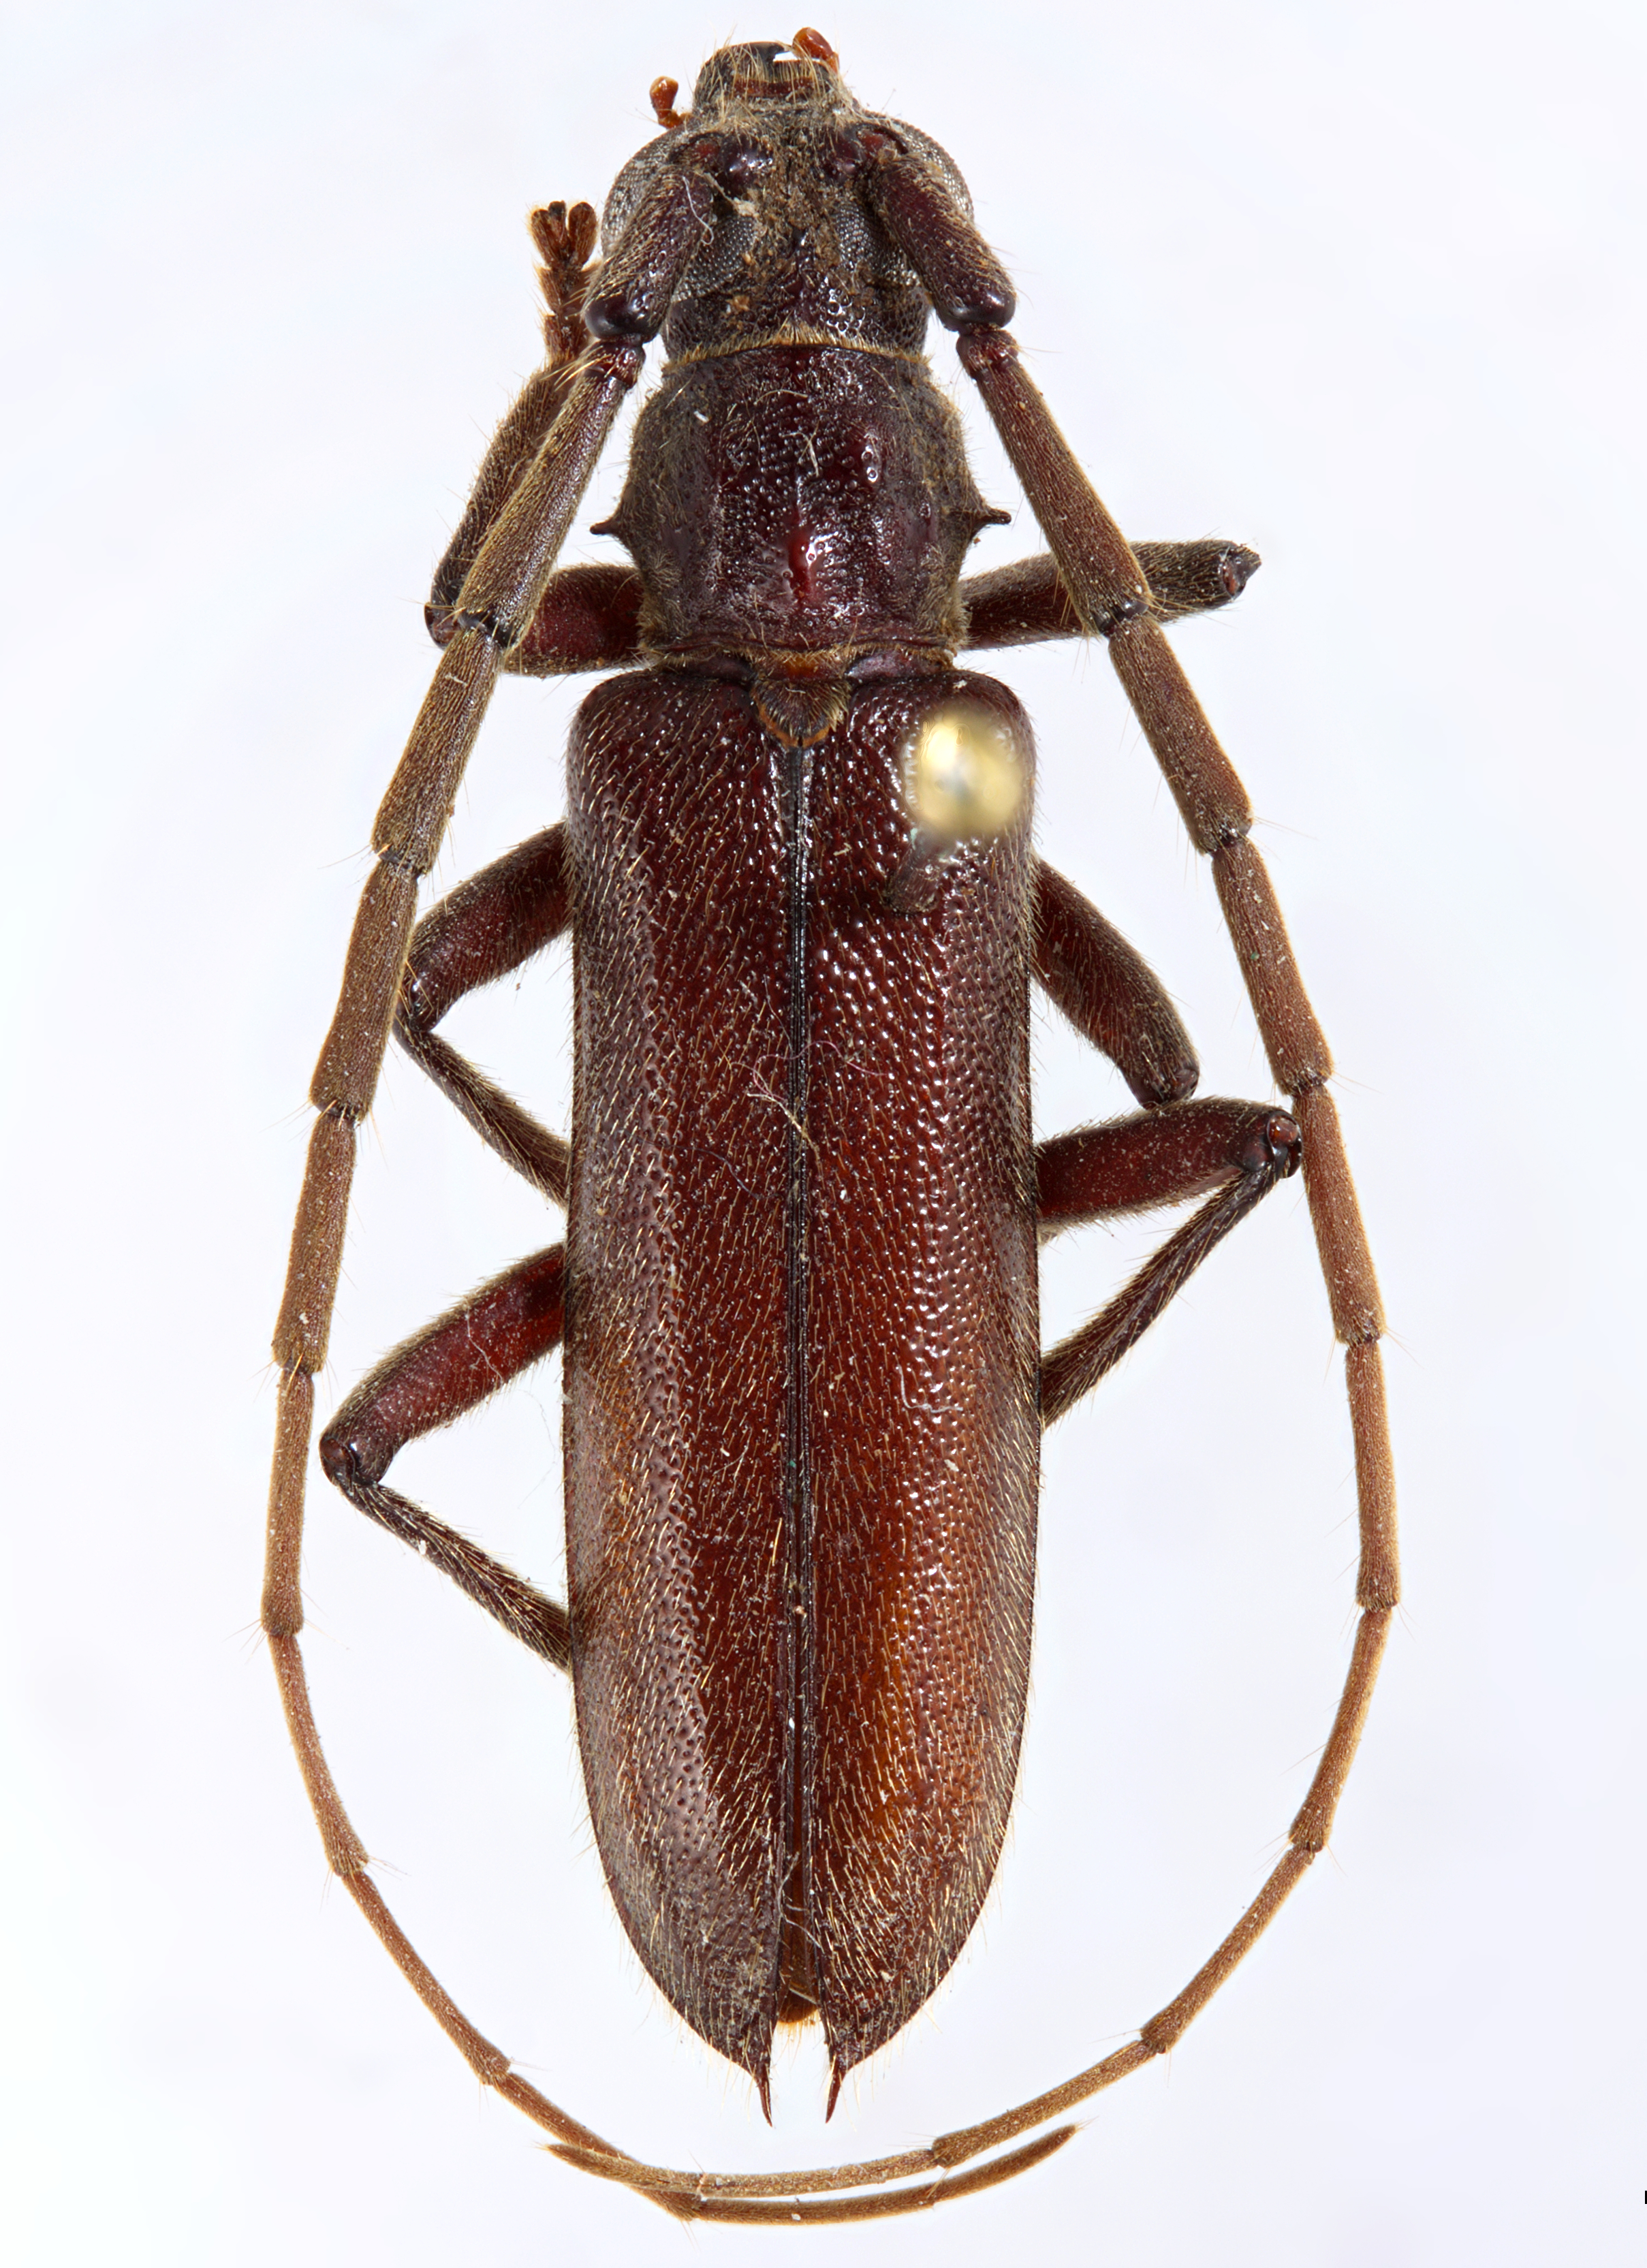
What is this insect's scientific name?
Amphelictus castaneus
